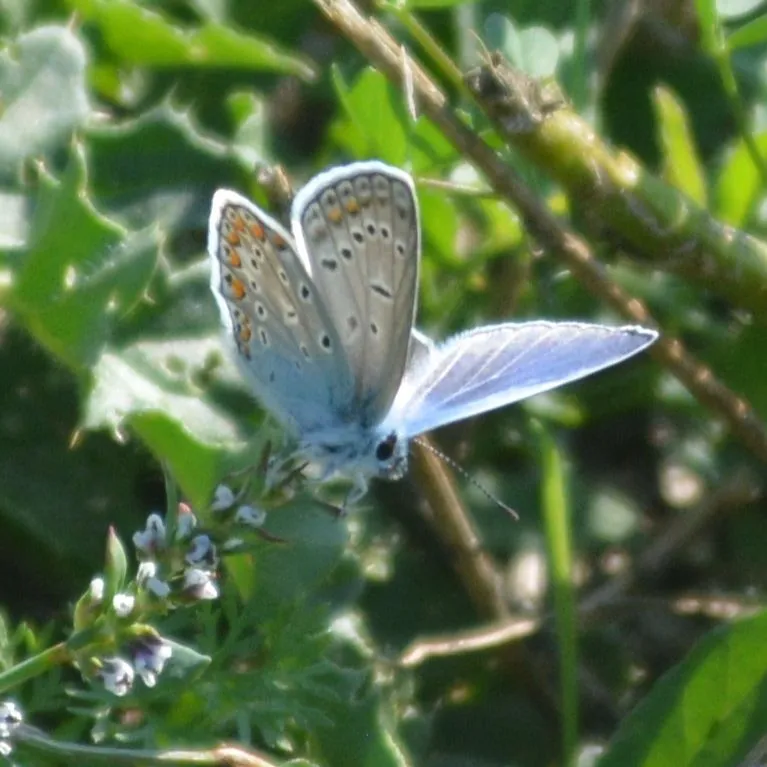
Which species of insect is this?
Polyommatus icarus
